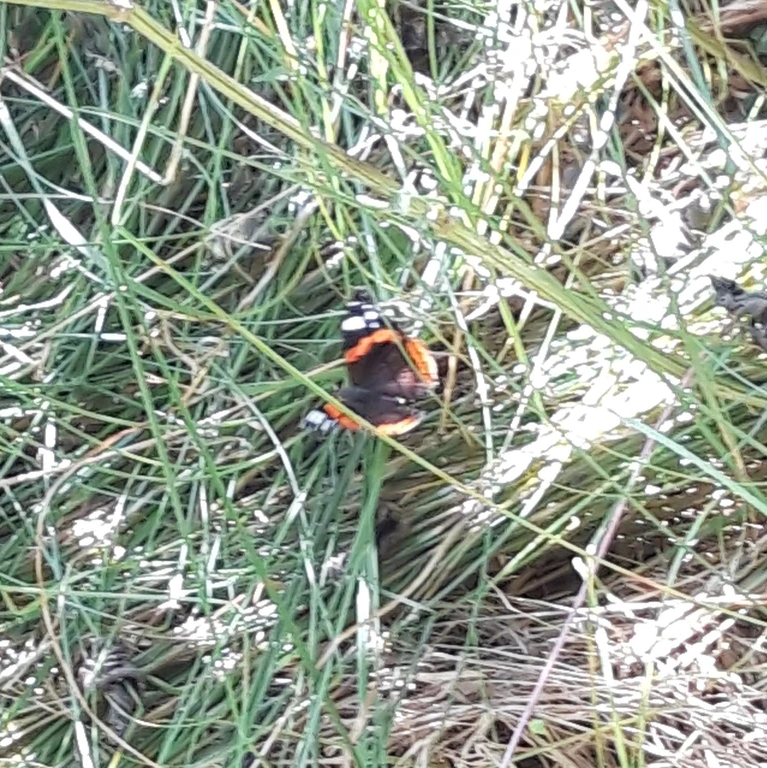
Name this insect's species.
Vanessa atalanta
